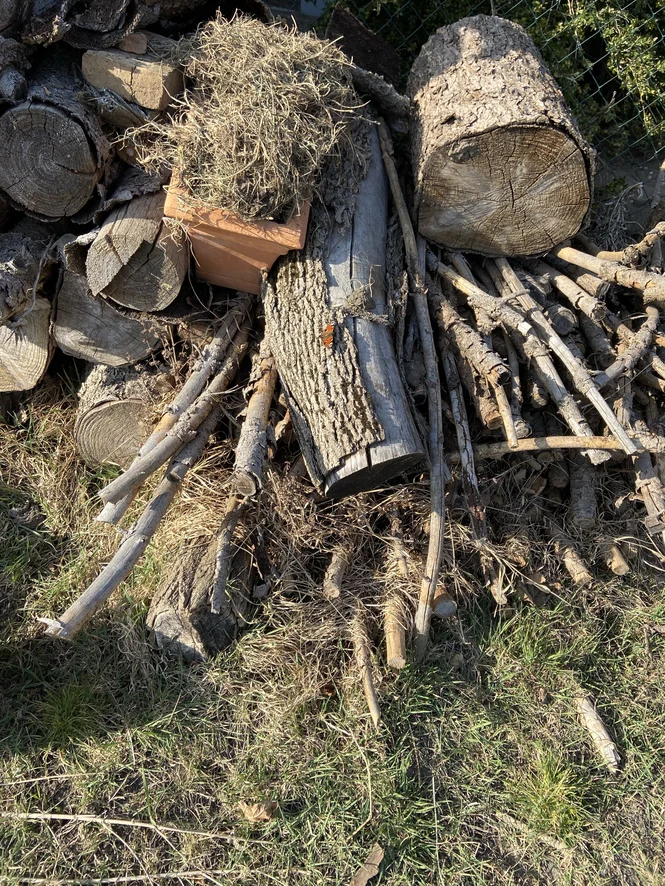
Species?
Aglais io
